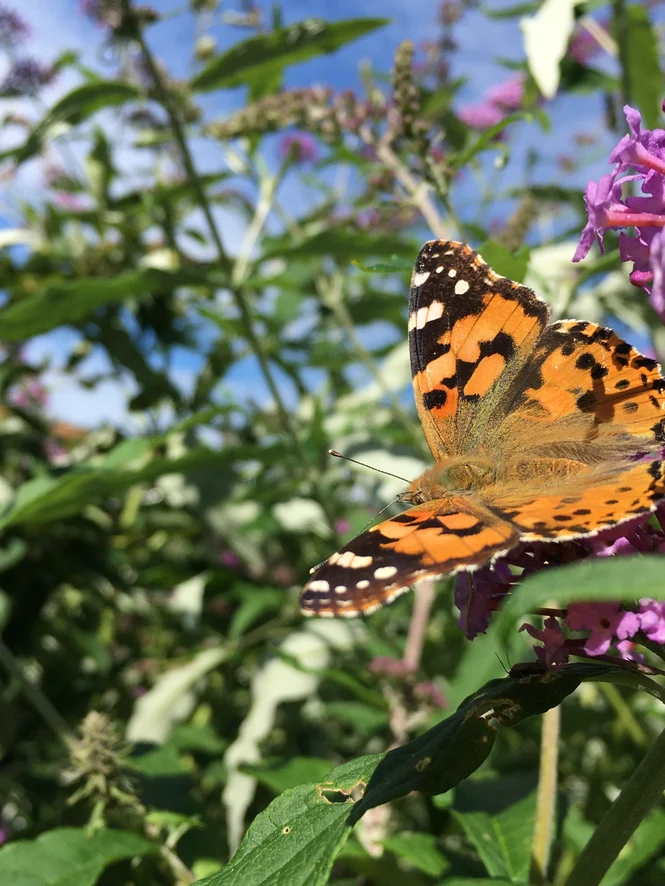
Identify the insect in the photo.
Vanessa cardui
